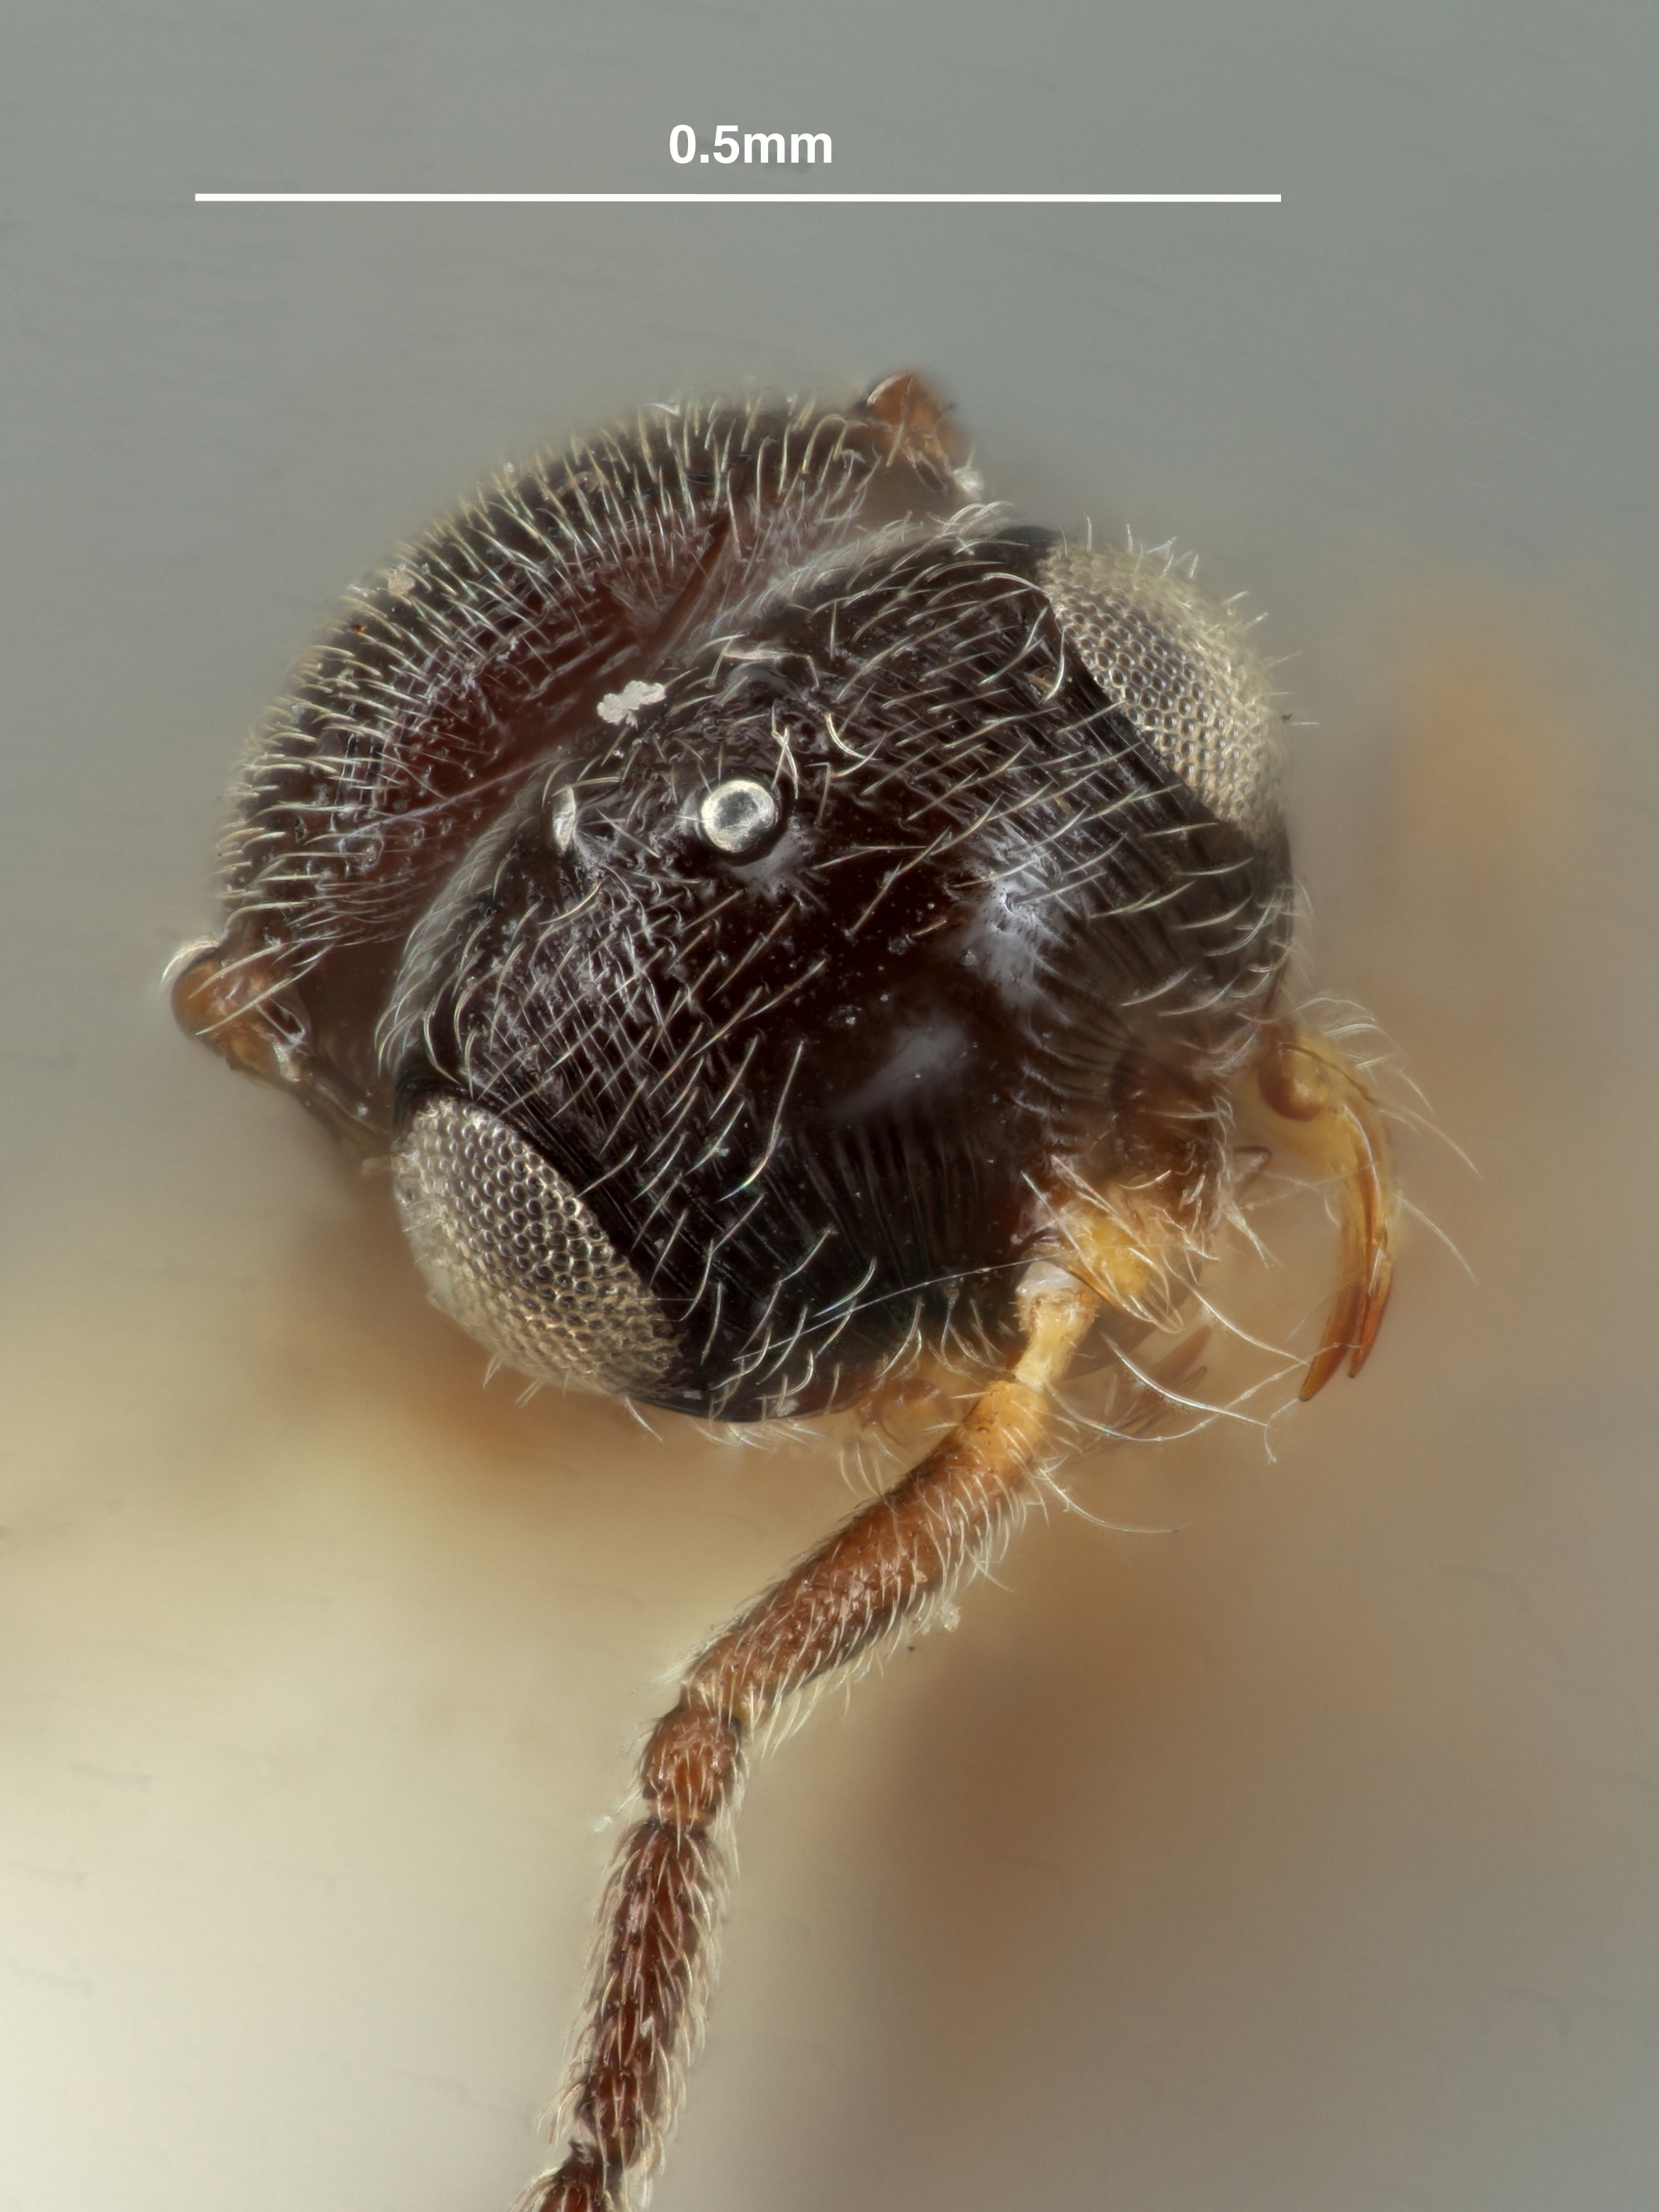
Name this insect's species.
Prosacantha striaticeps
